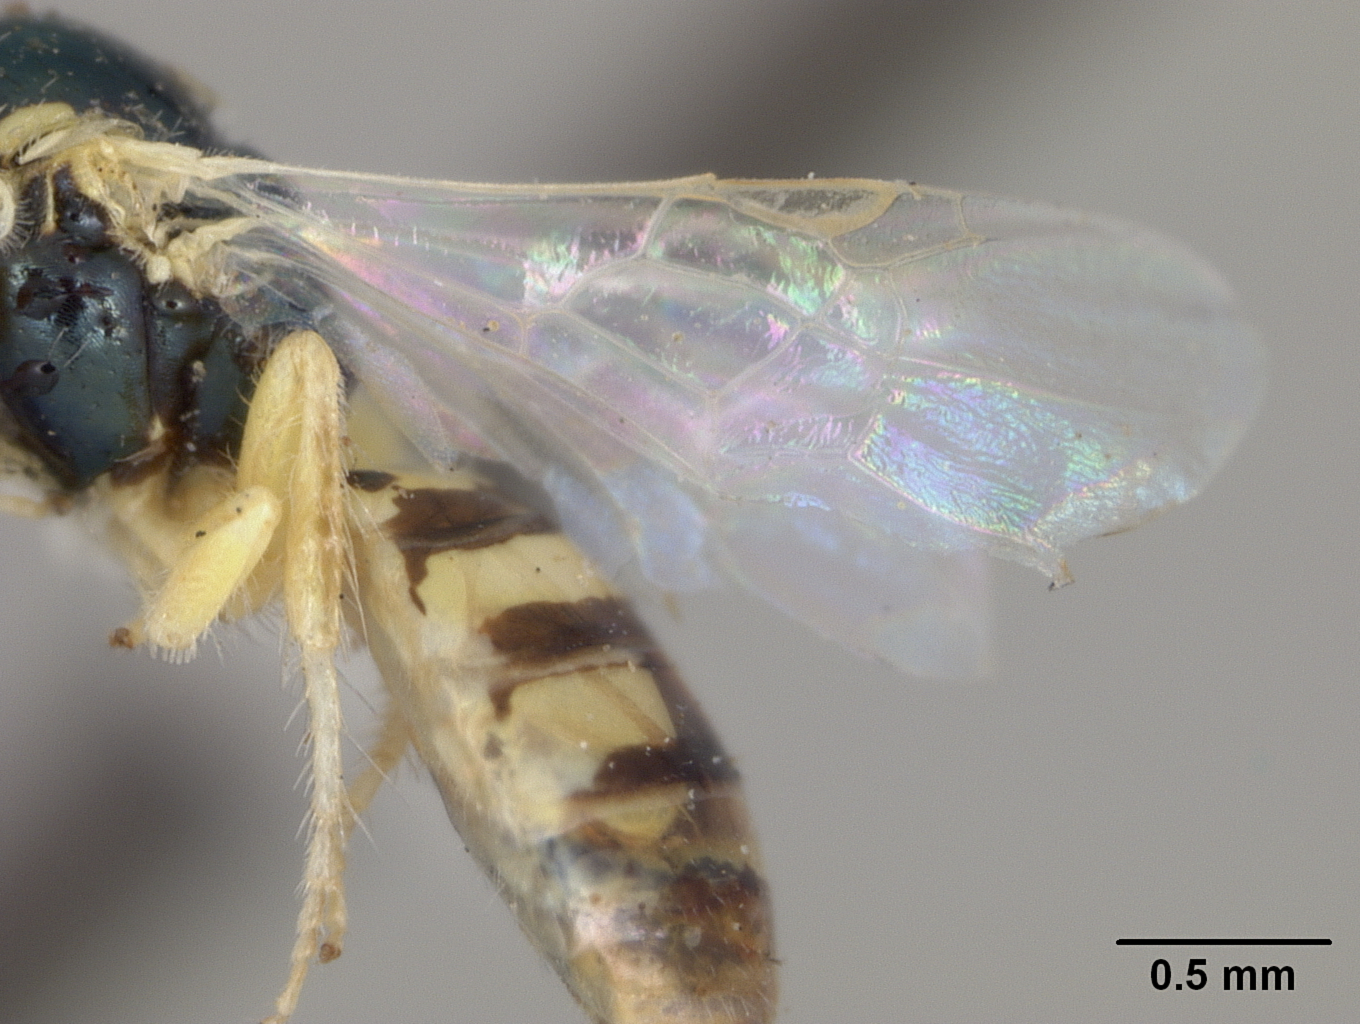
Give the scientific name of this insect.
Perdita pallidipes
